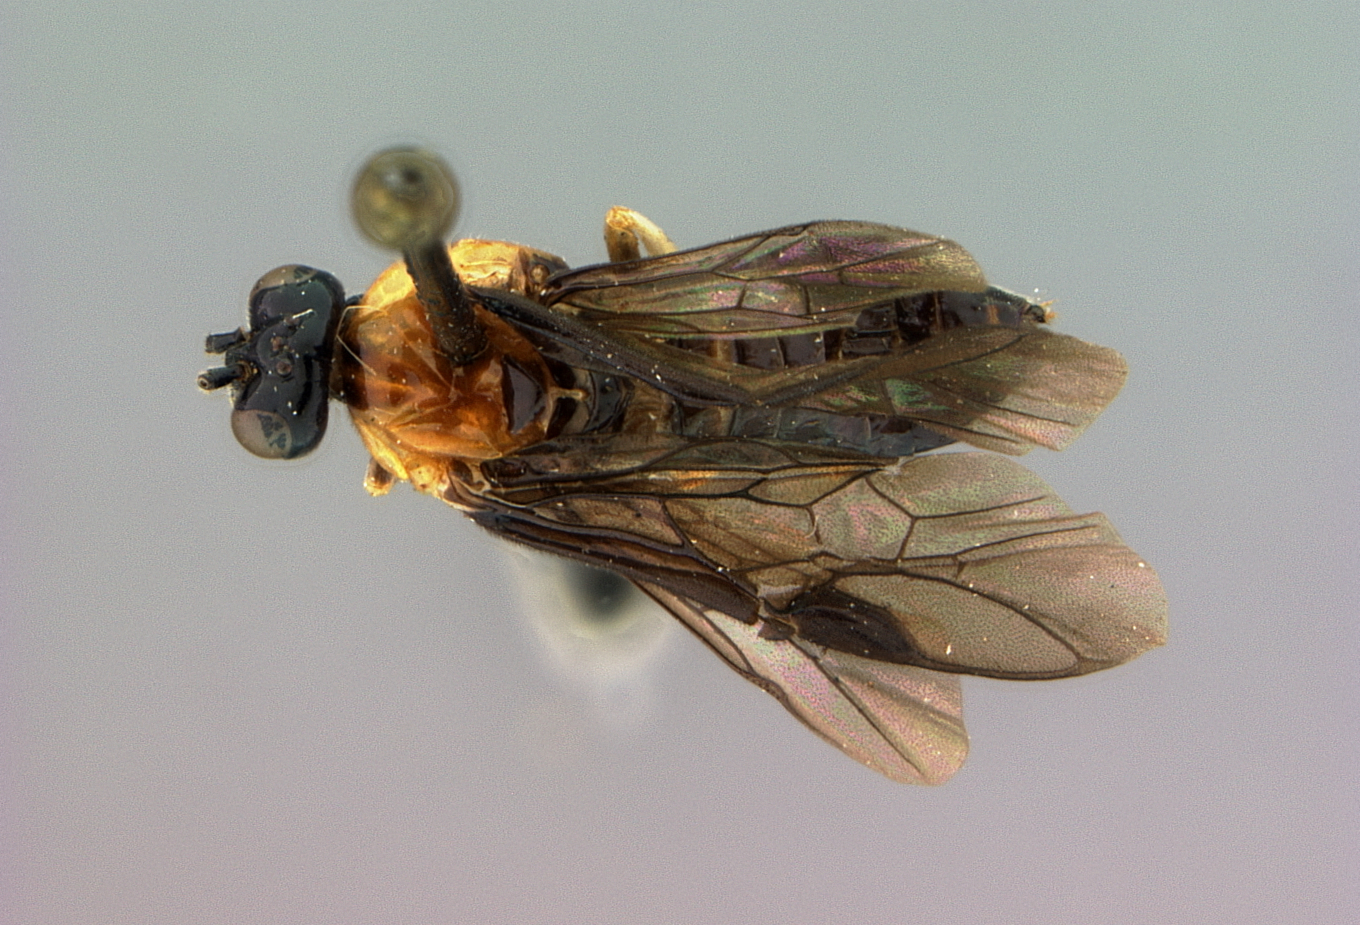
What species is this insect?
Hemidianeura midea
